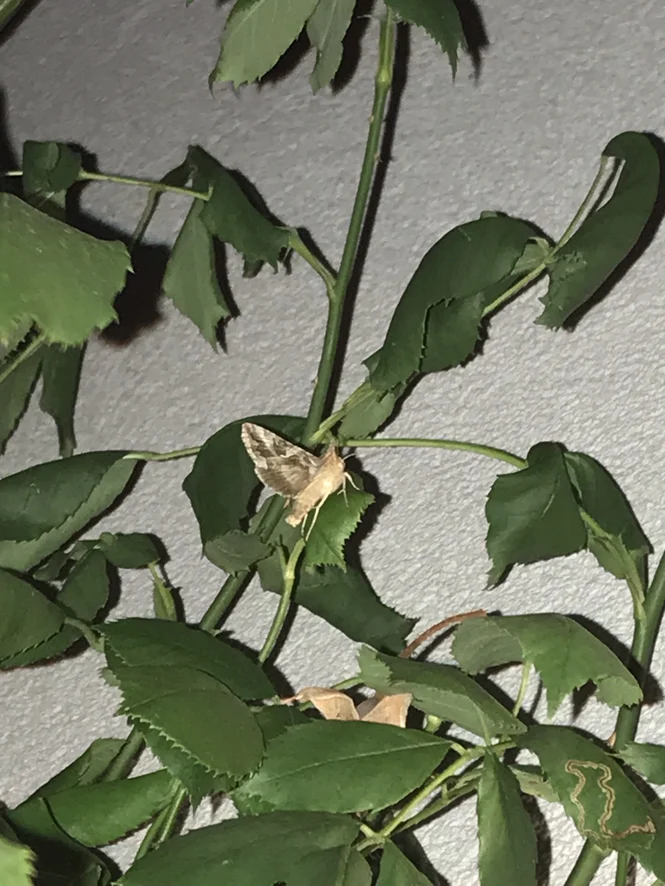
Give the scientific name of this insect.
Autographa gamma
